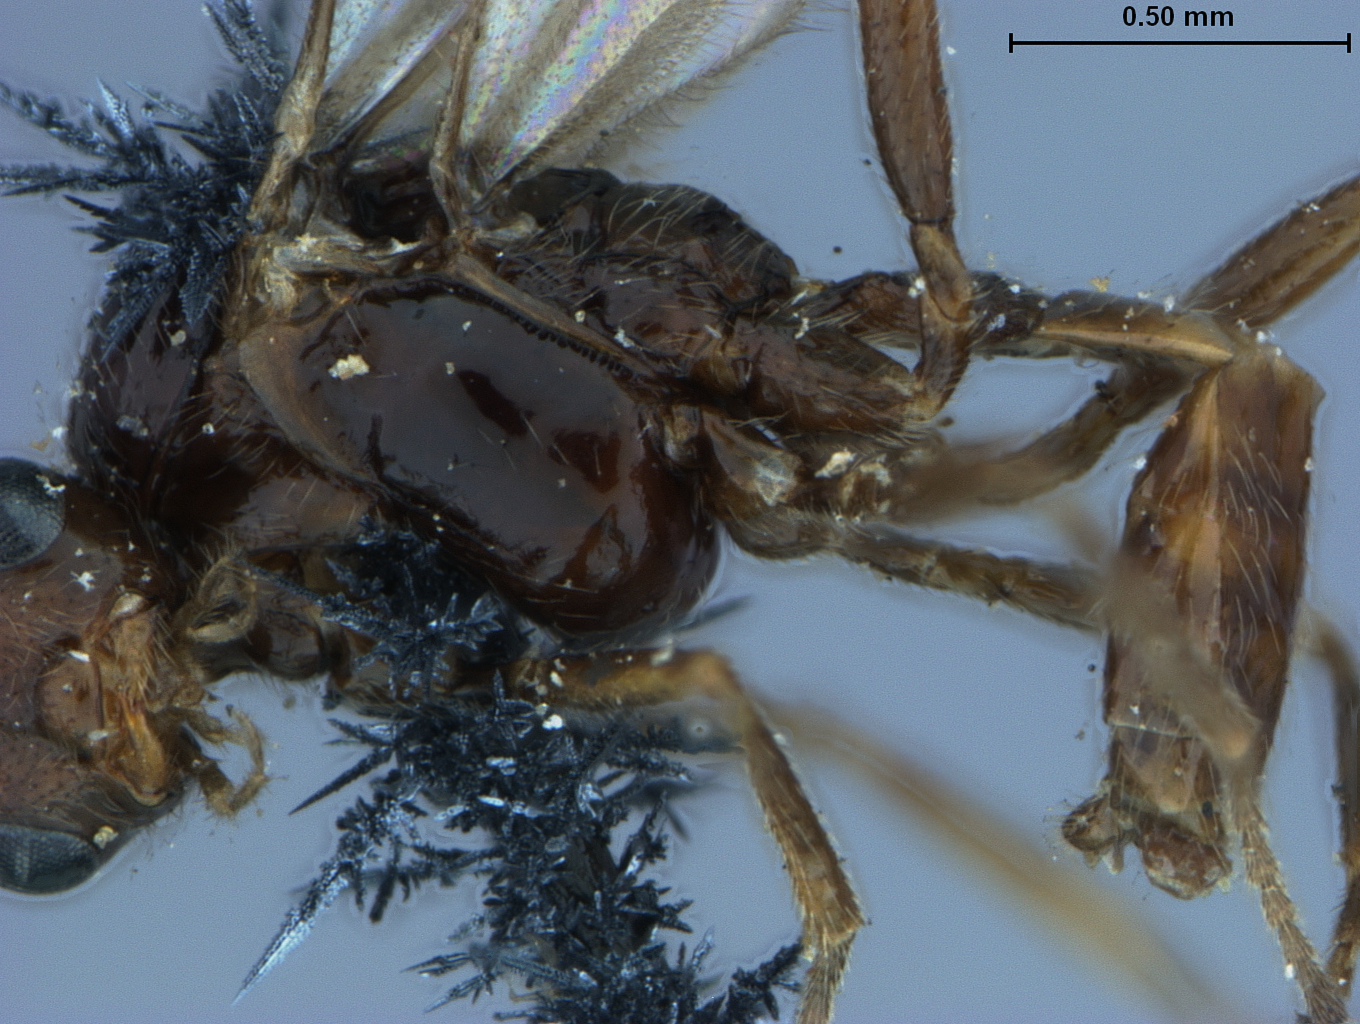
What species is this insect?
Aphidius pterocommae
